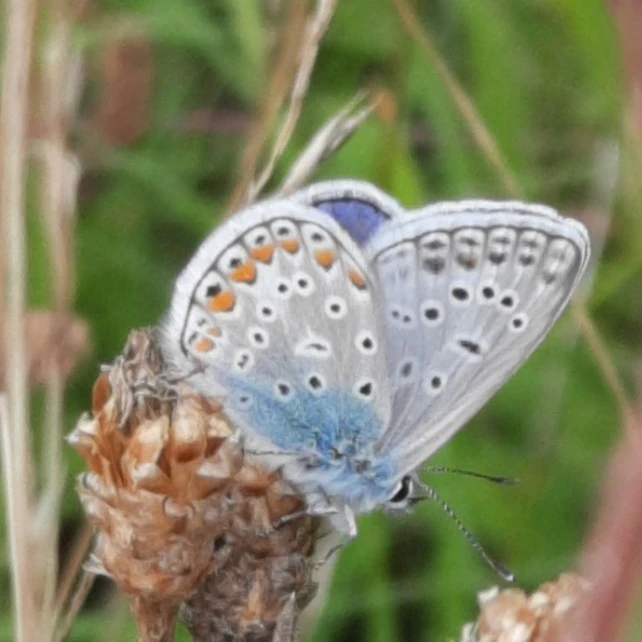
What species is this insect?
Polyommatus icarus
